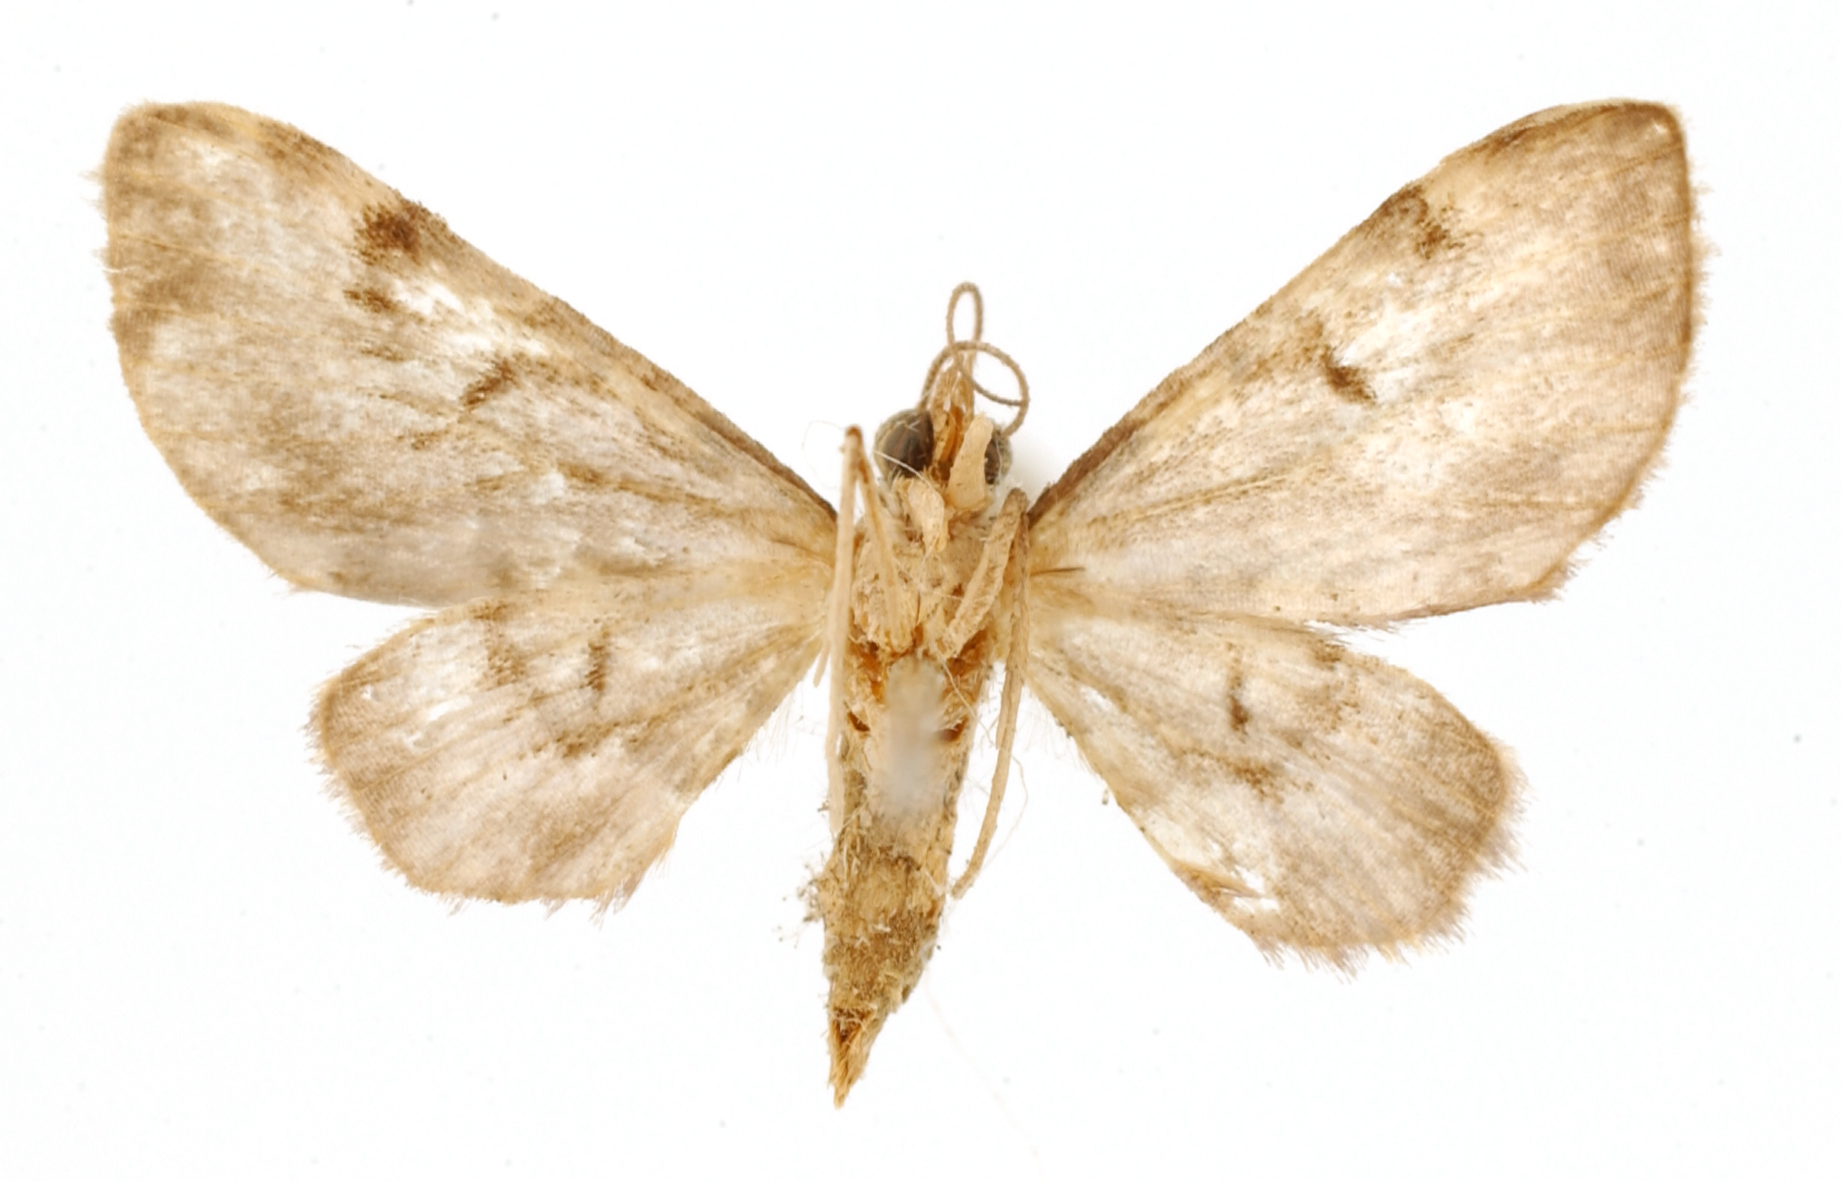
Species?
Tephroclystia goslina
